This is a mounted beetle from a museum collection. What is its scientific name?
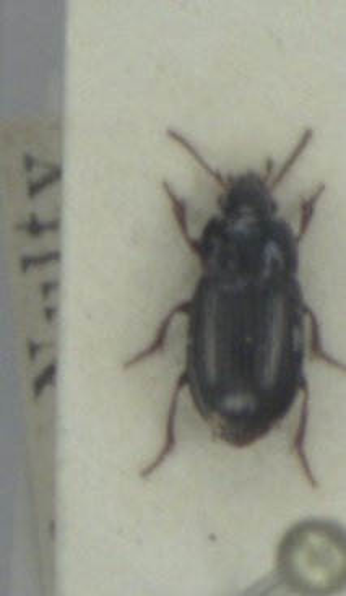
Amara infima
